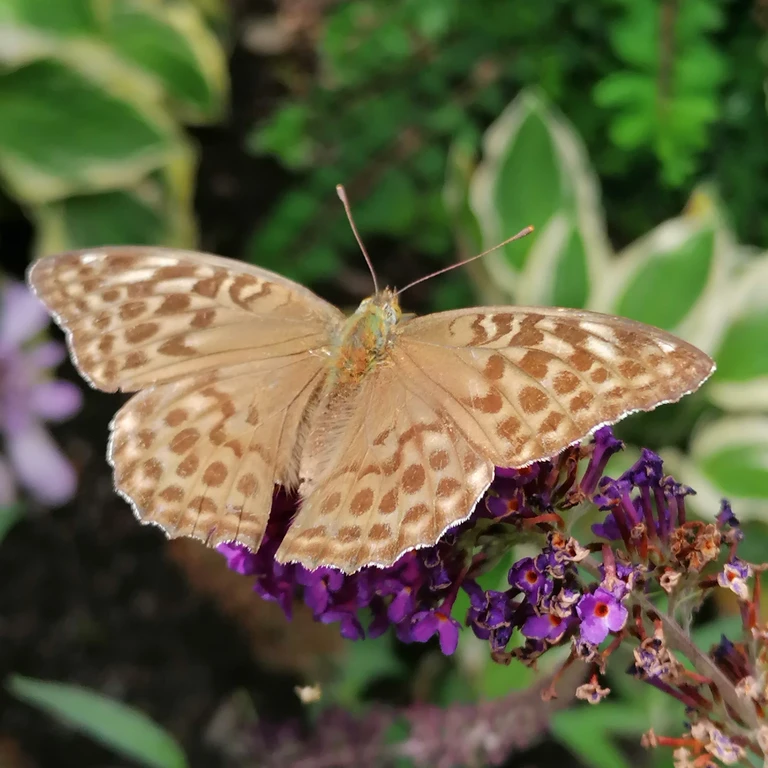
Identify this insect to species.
Argynnis paphia
